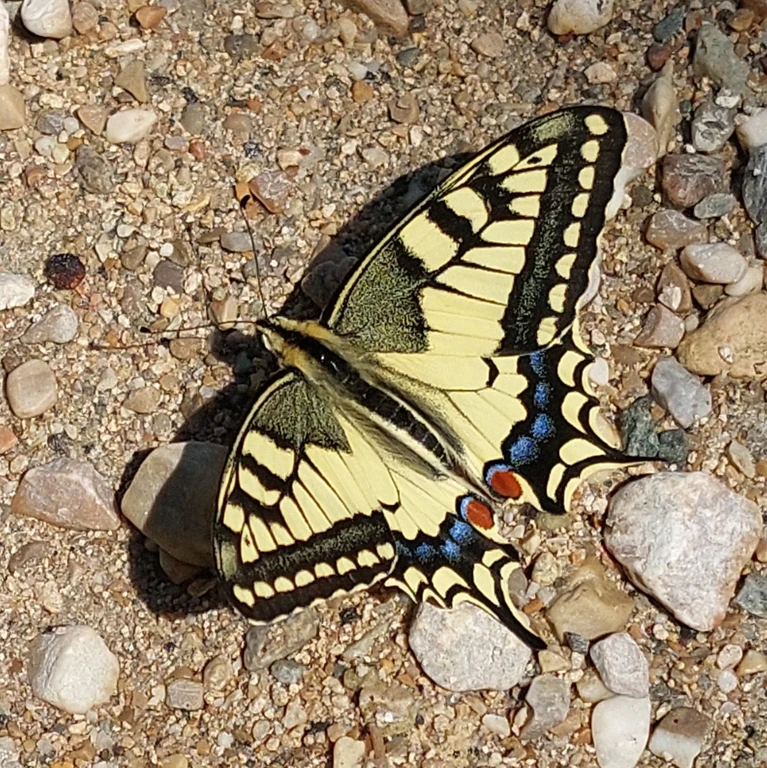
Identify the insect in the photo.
Papilio machaon
